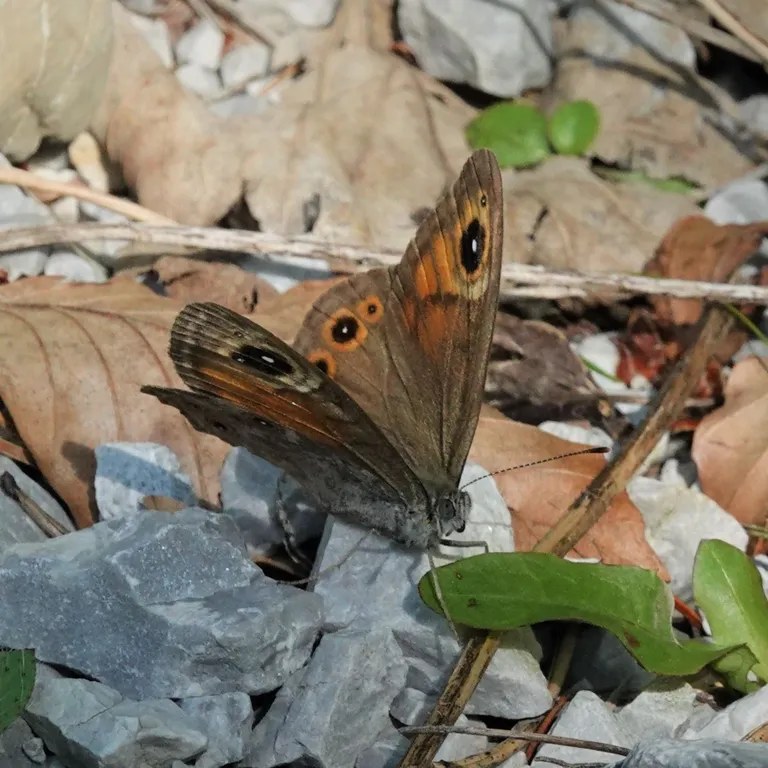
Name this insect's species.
Lasiommata maera (also Pararge maera)
